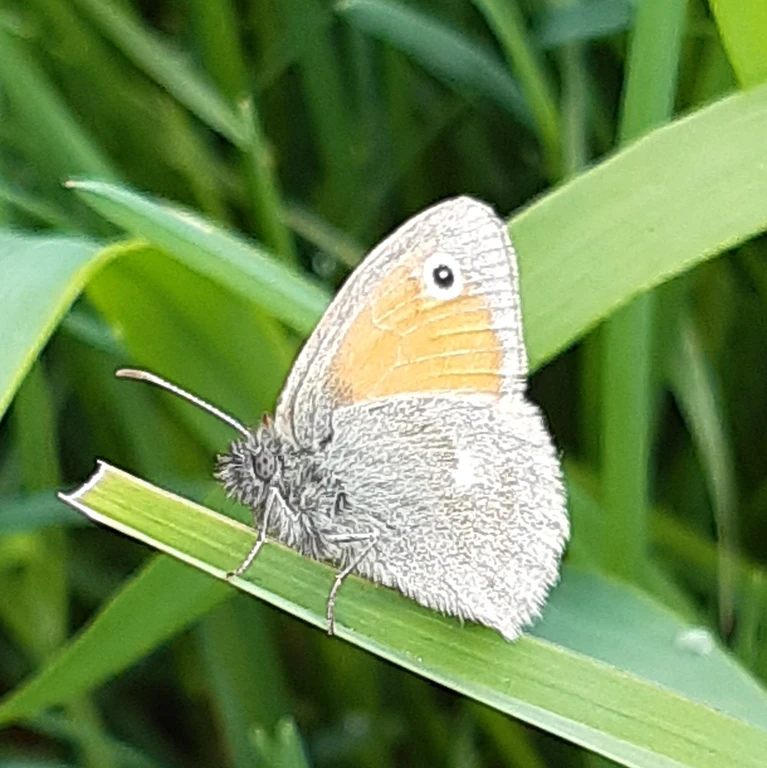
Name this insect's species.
Coenonympha pamphilus
